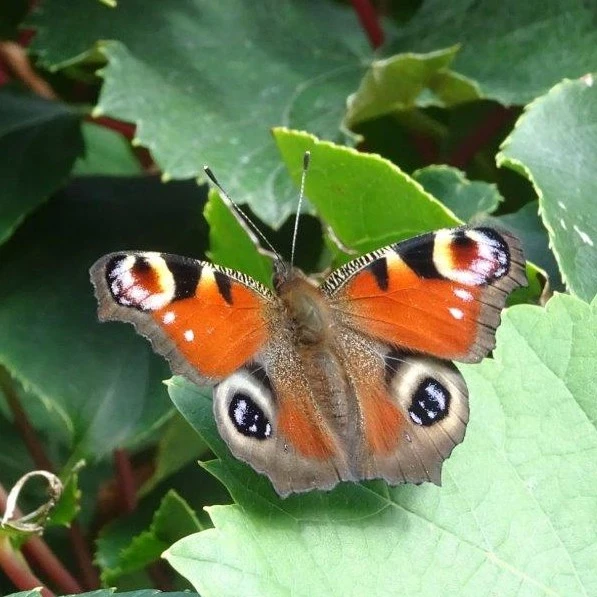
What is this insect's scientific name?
Aglais io
